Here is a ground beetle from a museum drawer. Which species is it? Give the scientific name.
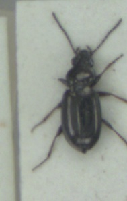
Bembidion properans
